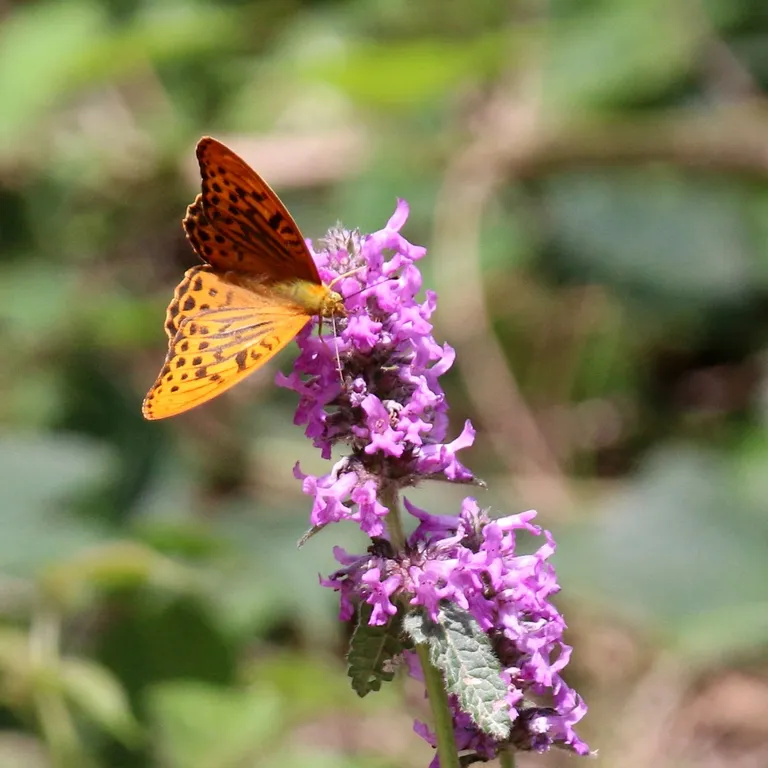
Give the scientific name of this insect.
Argynnis paphia
